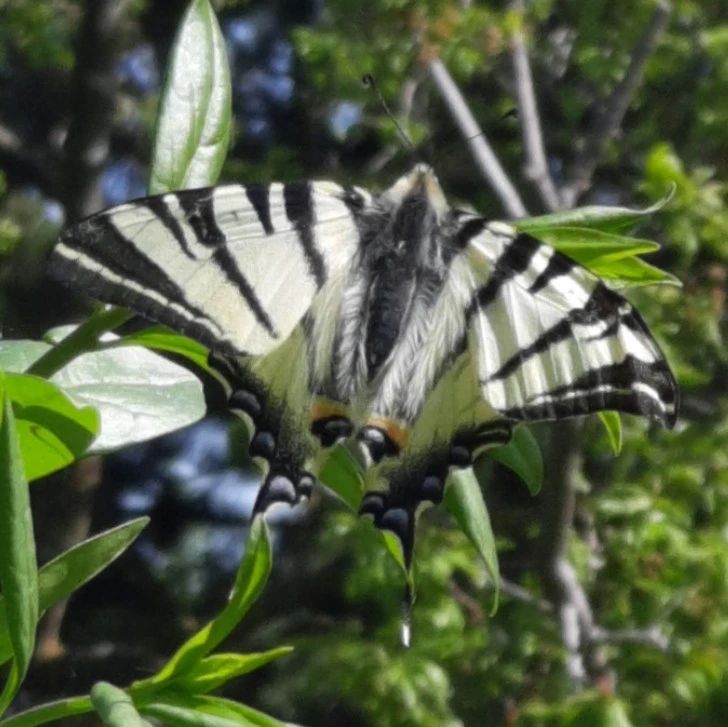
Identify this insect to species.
Iphiclides podalirius
